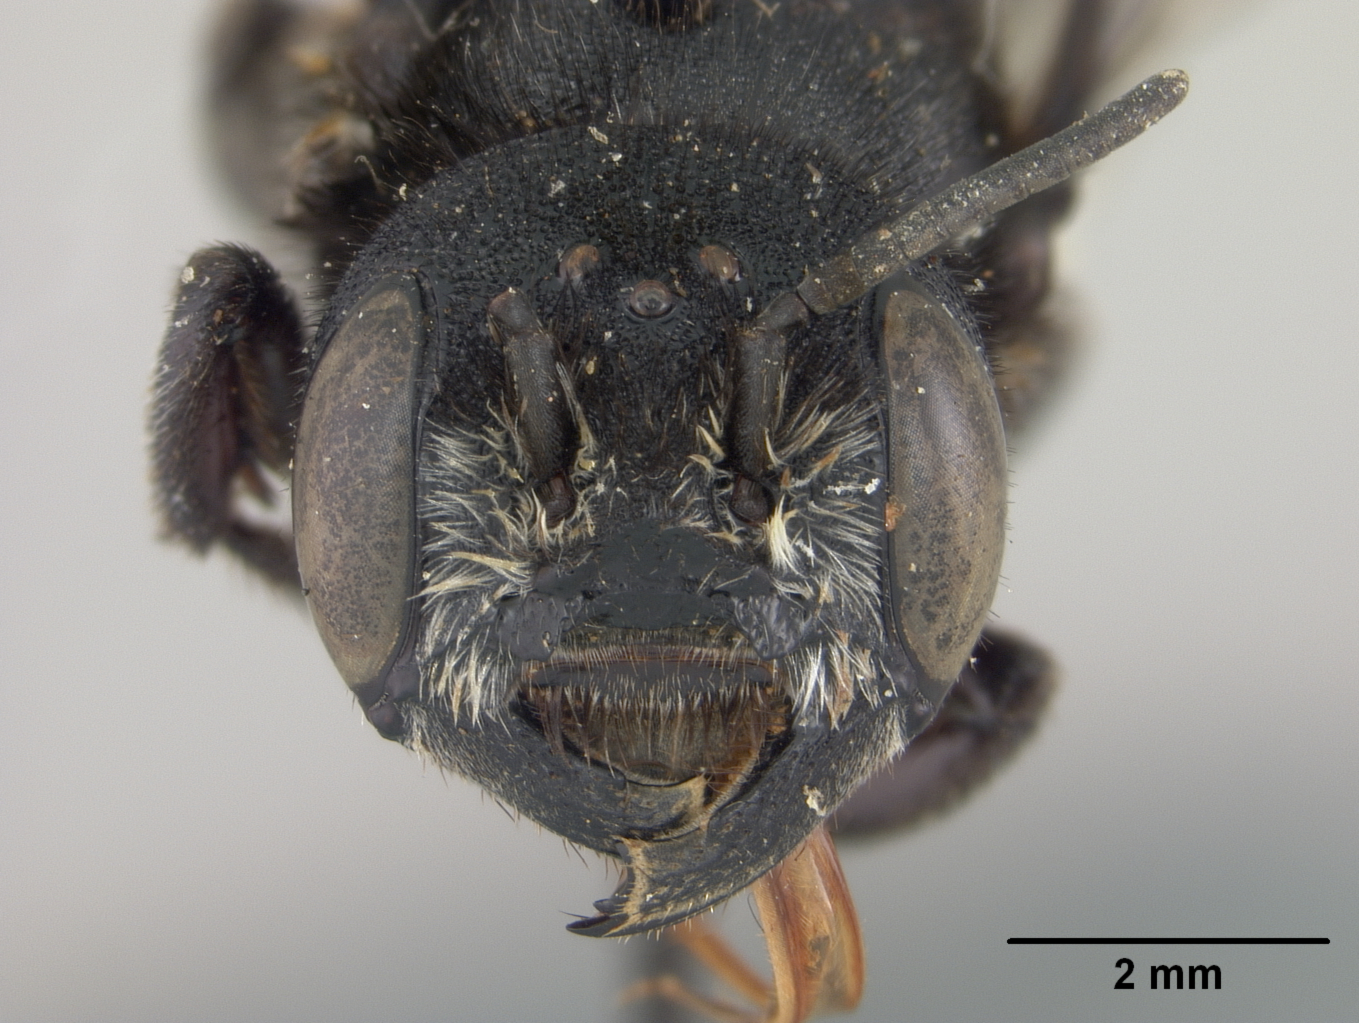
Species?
Megachile arcuata
